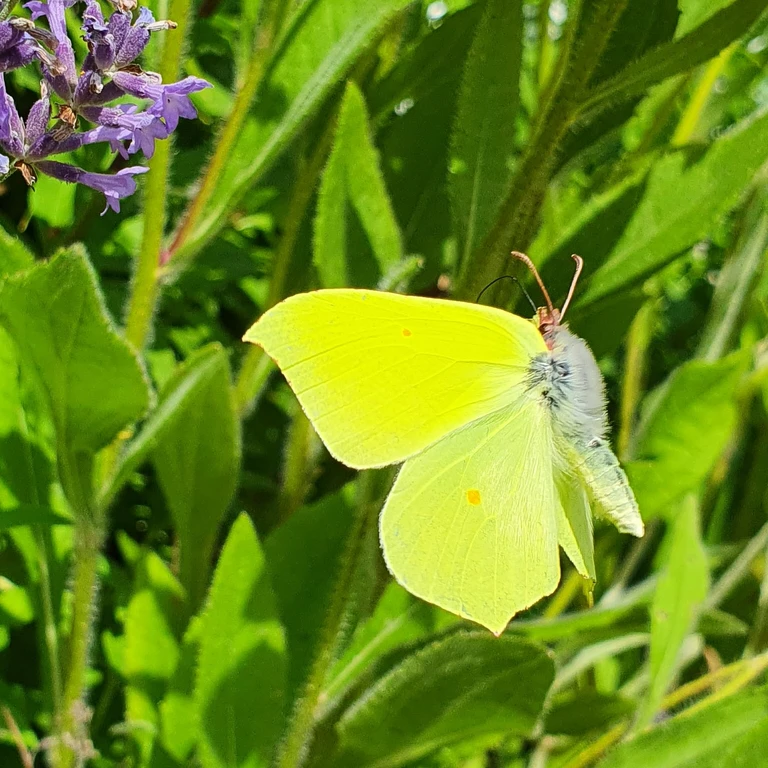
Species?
Gonepteryx rhamni
